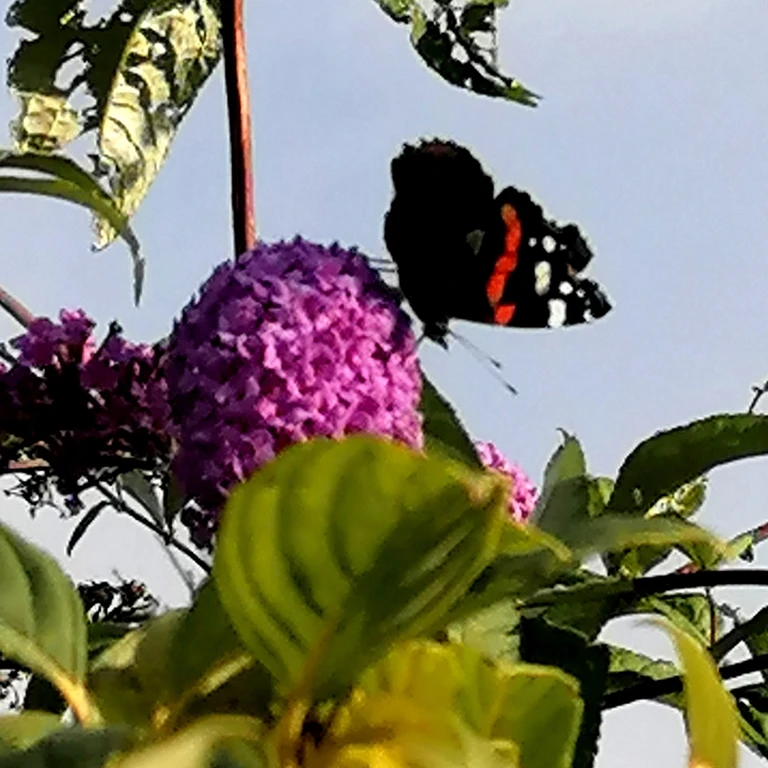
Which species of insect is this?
Vanessa atalanta
